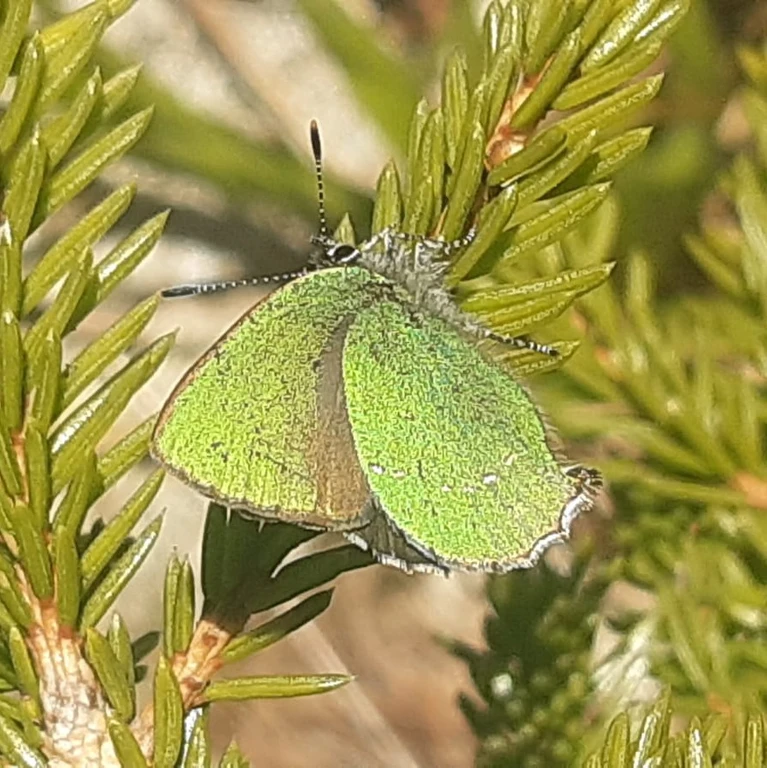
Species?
Callophrys rubi
